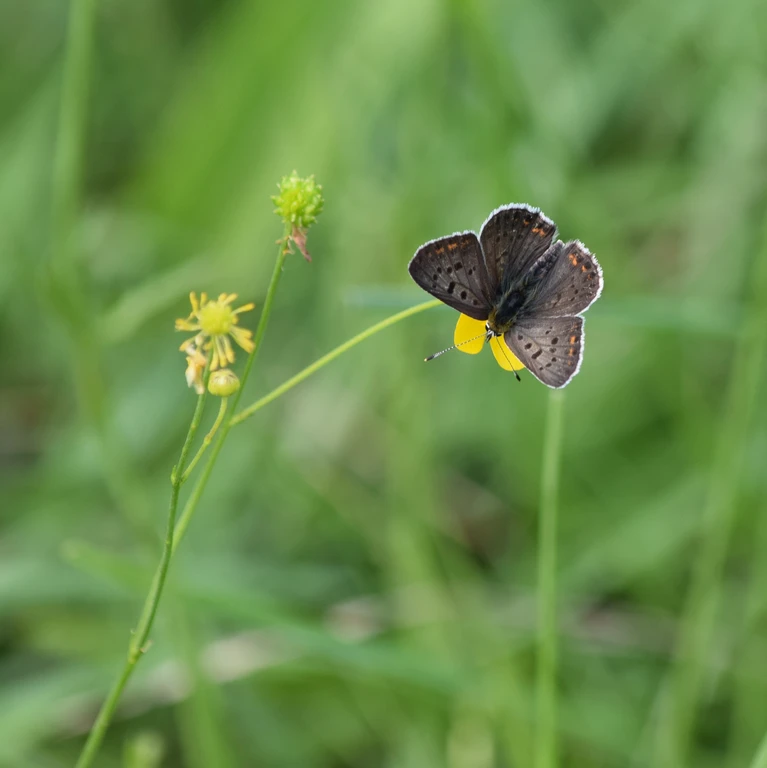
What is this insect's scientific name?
Lycaena tityrus (also Loweia tityrus)
